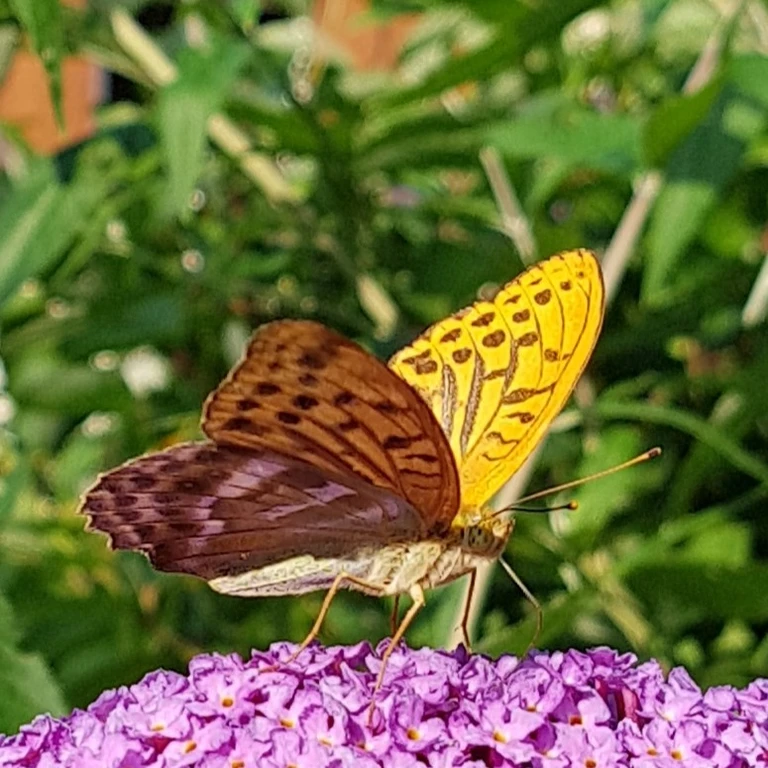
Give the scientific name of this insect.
Argynnis paphia
